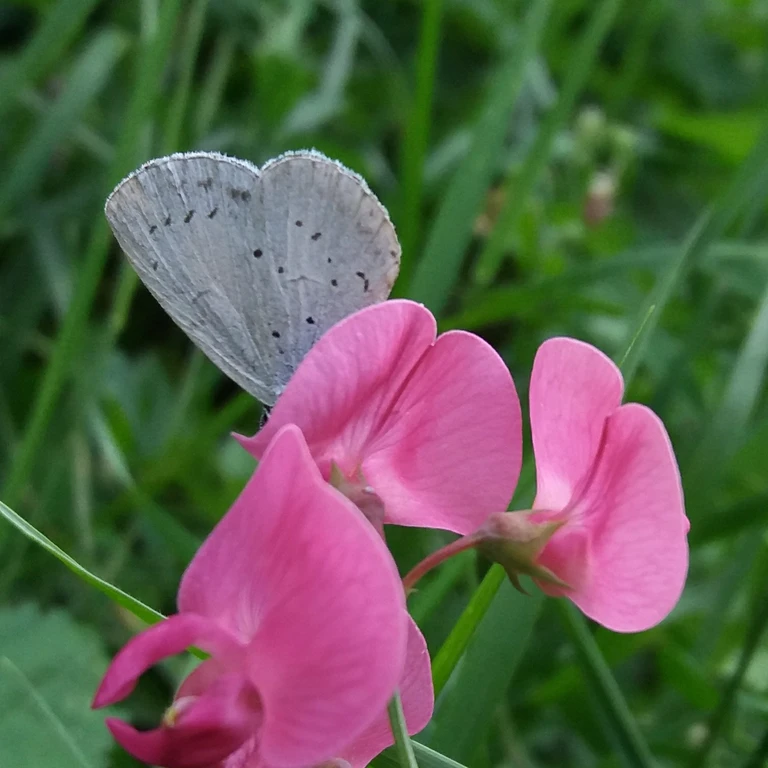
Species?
Celastrina argiolus
